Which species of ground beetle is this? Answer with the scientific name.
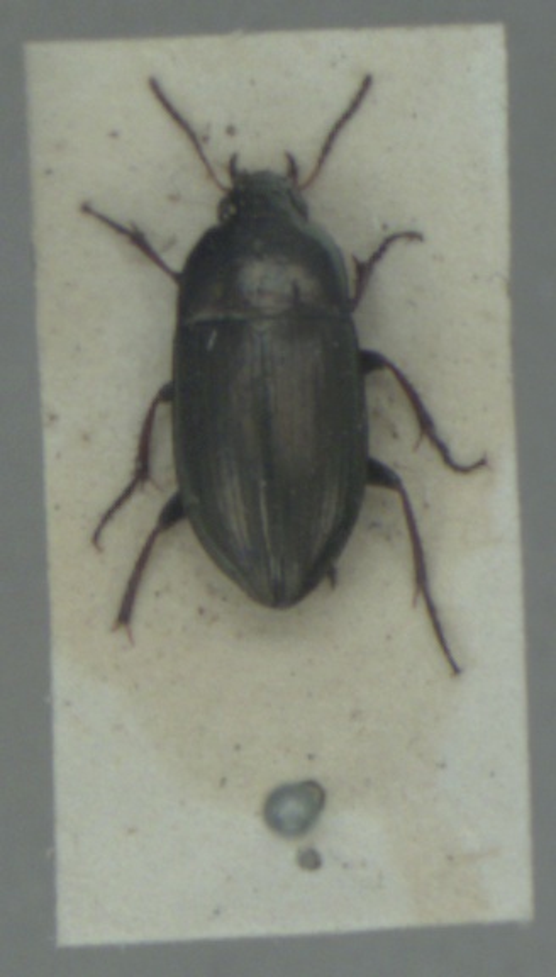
Amara aenea
